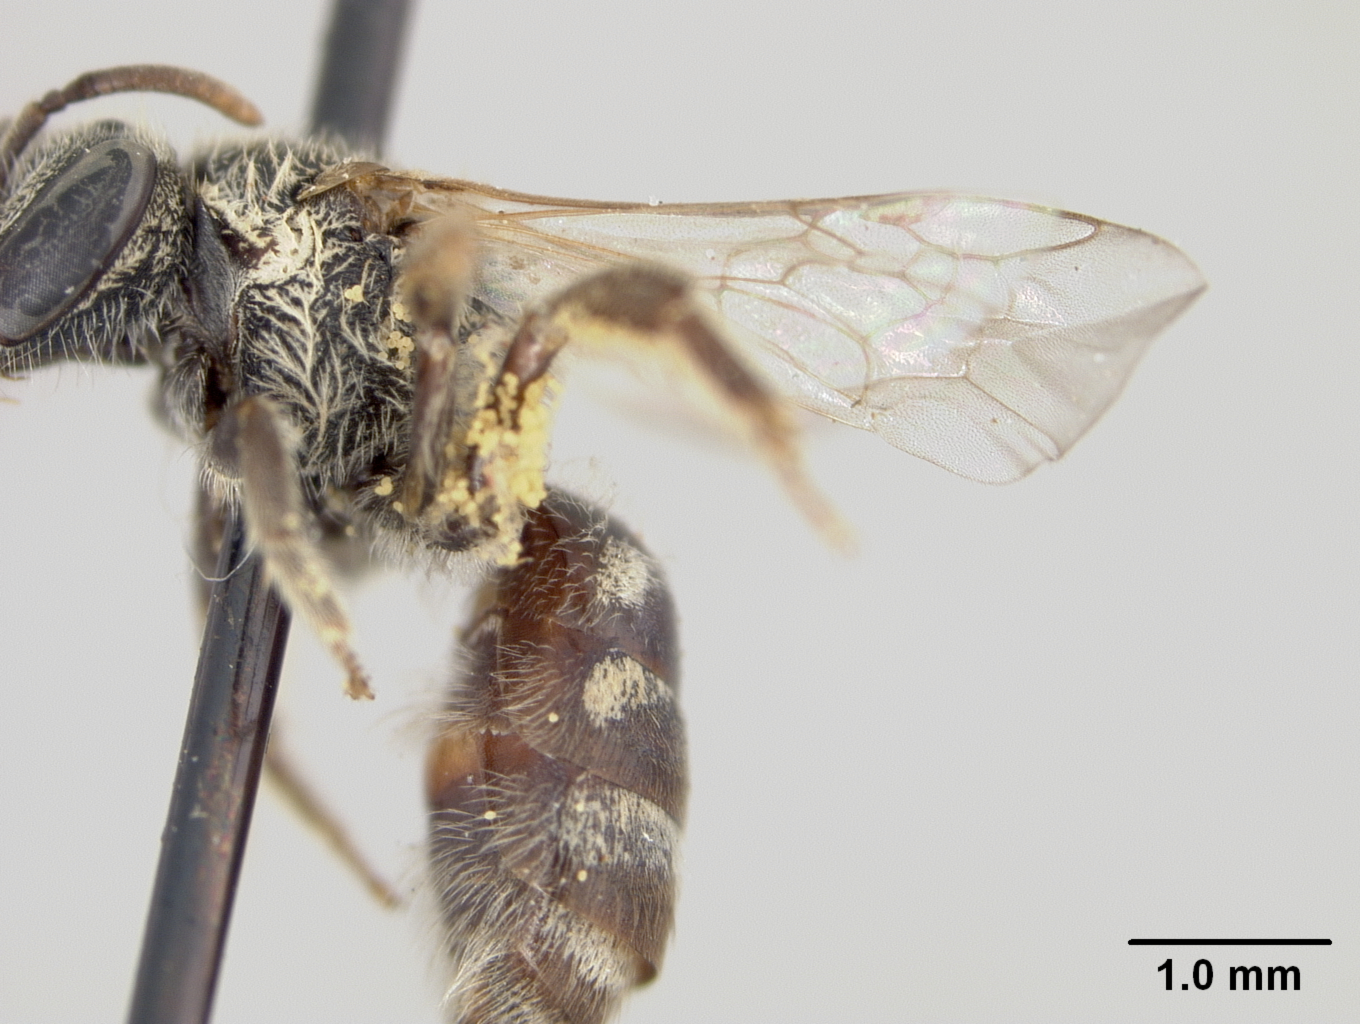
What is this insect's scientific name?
Halictus philippinensis
